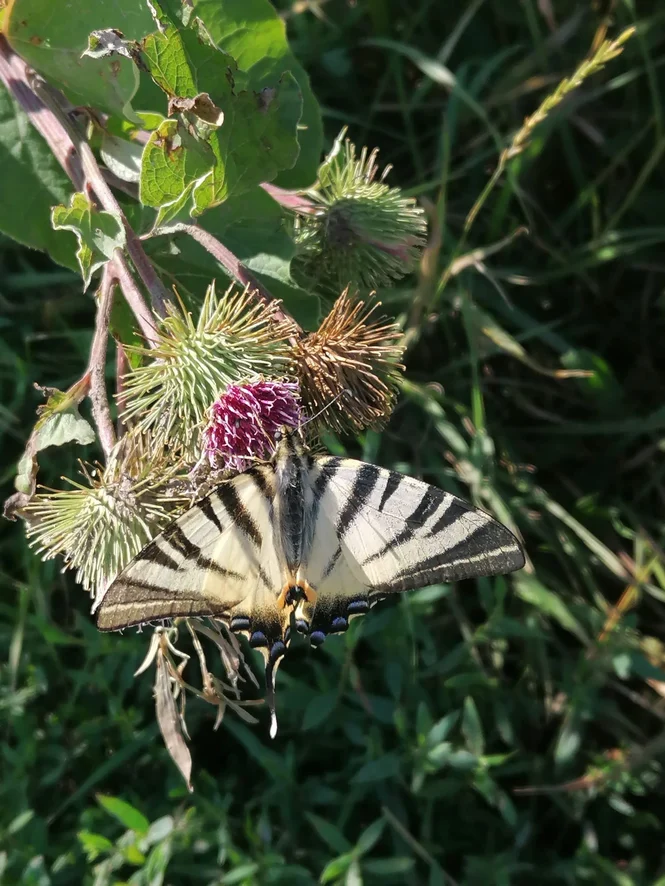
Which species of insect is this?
Iphiclides podalirius
